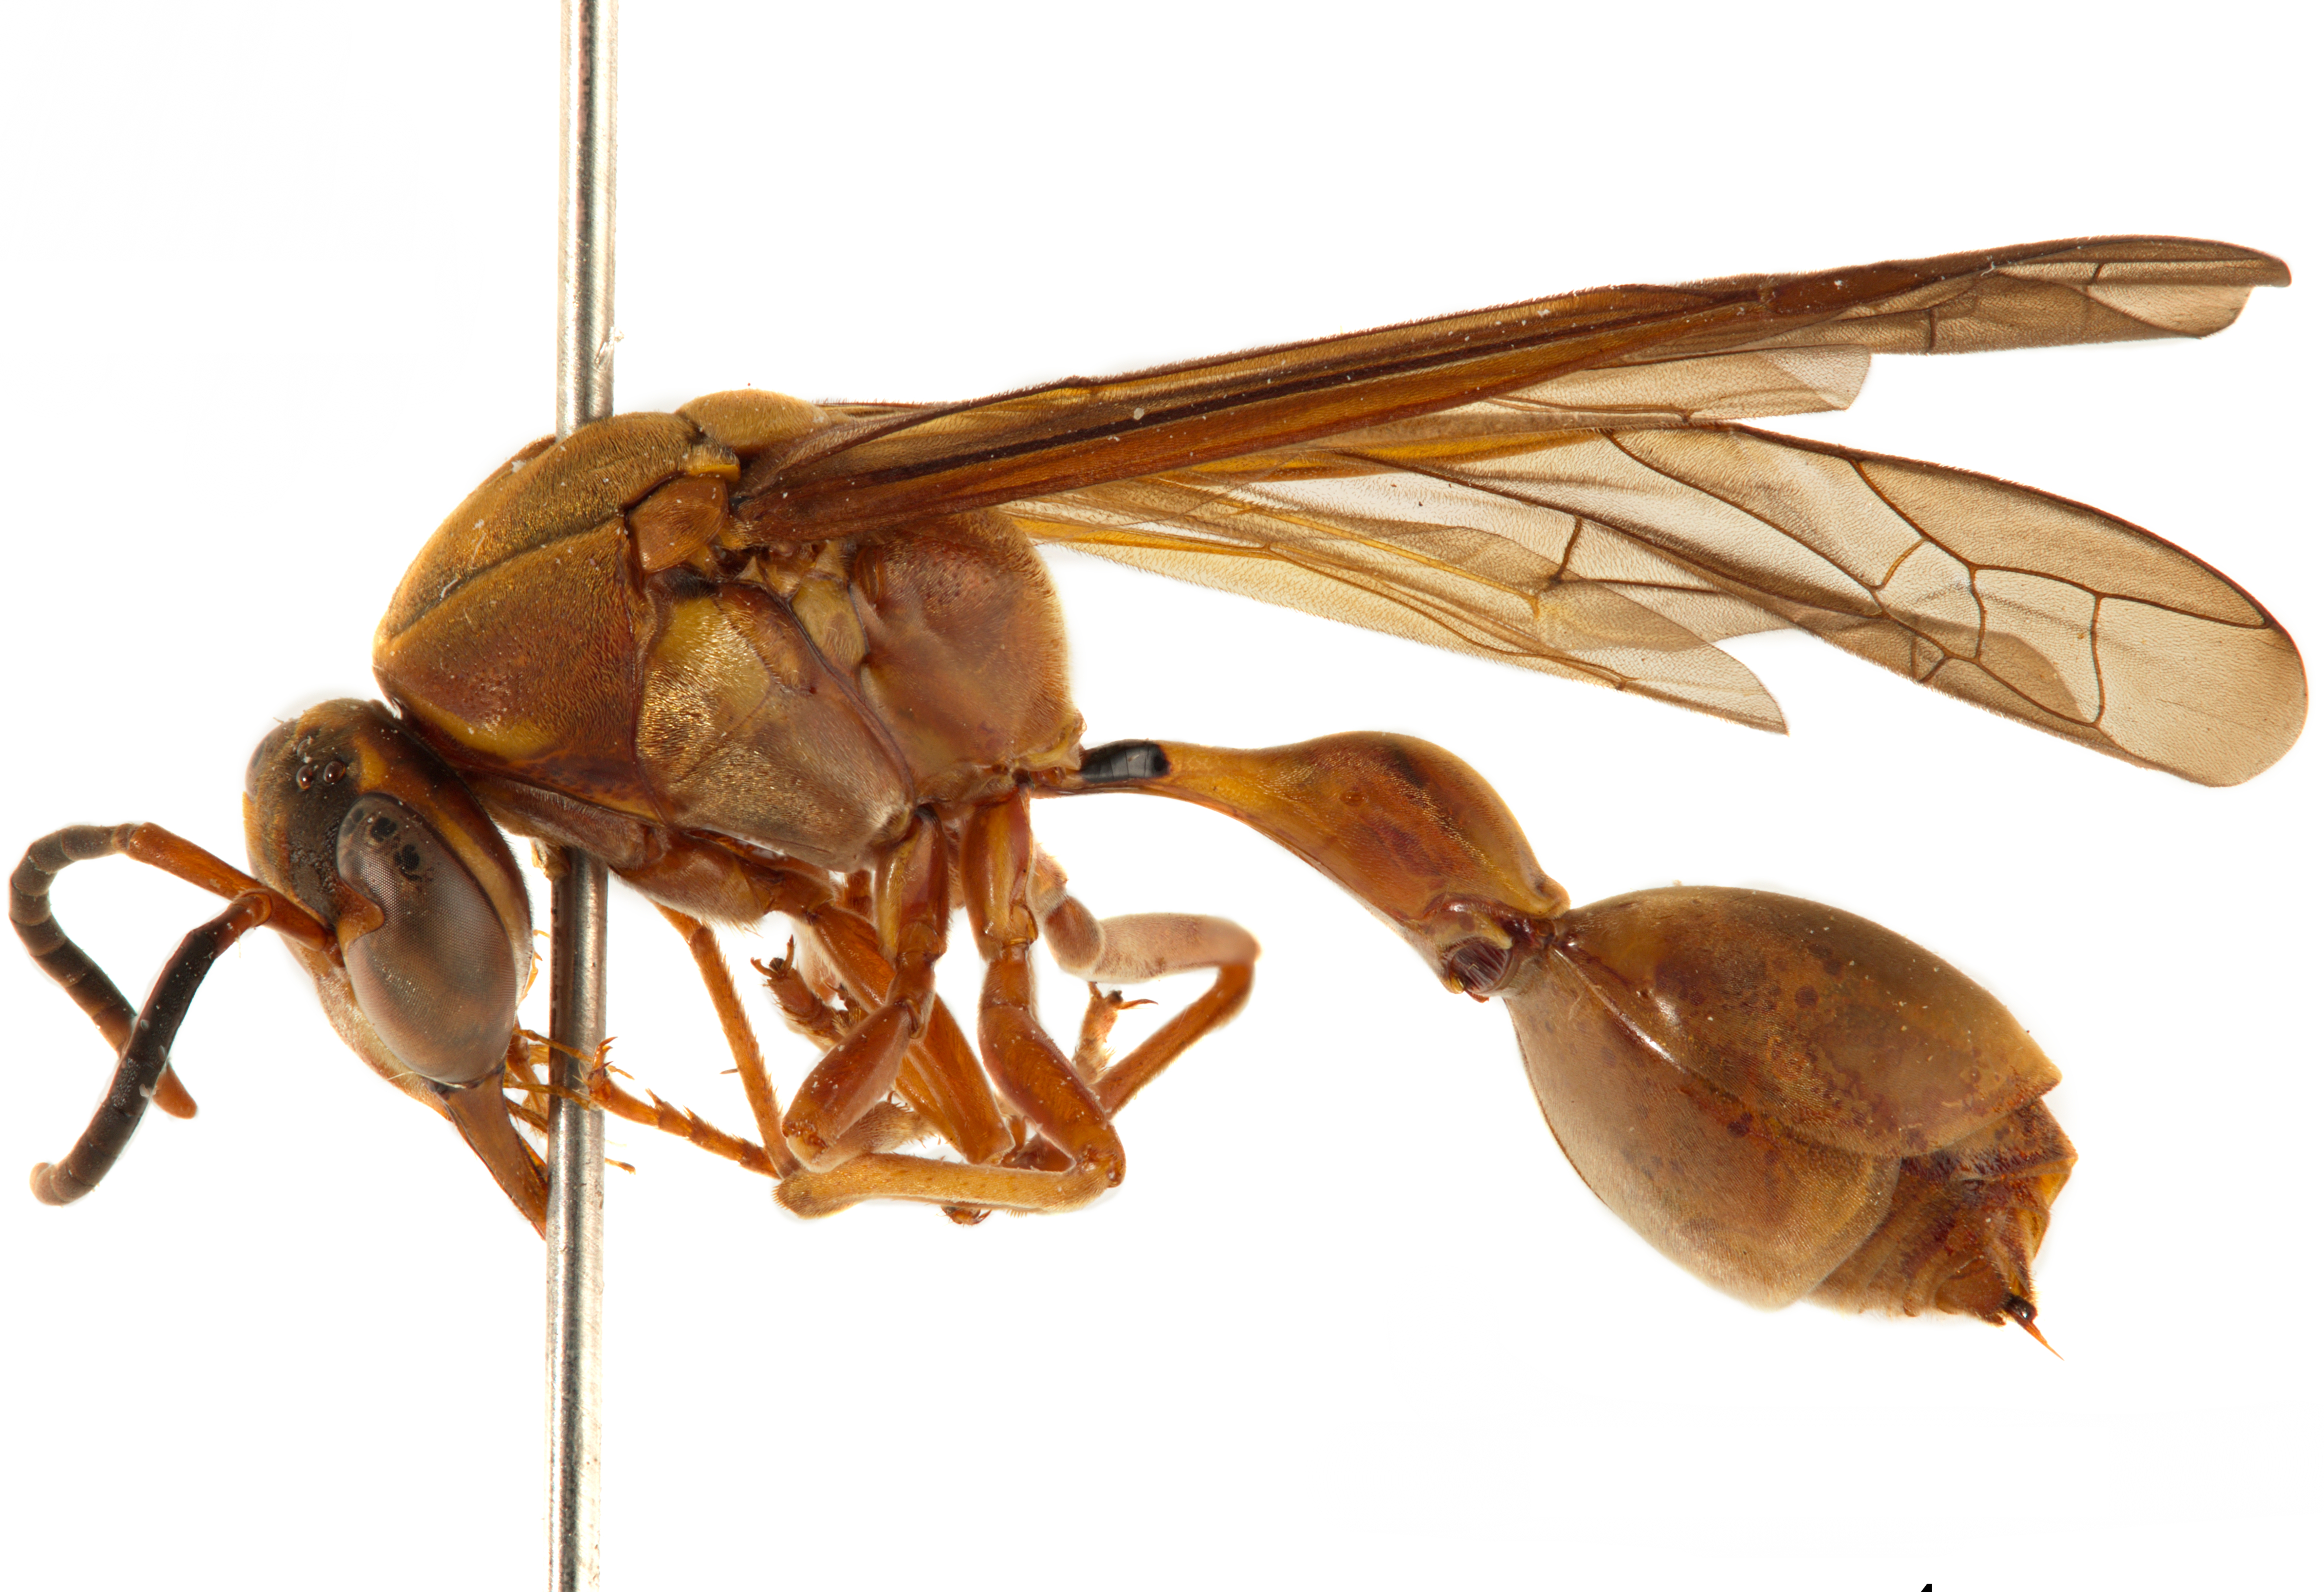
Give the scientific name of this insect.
Pachymenes ghilianii
